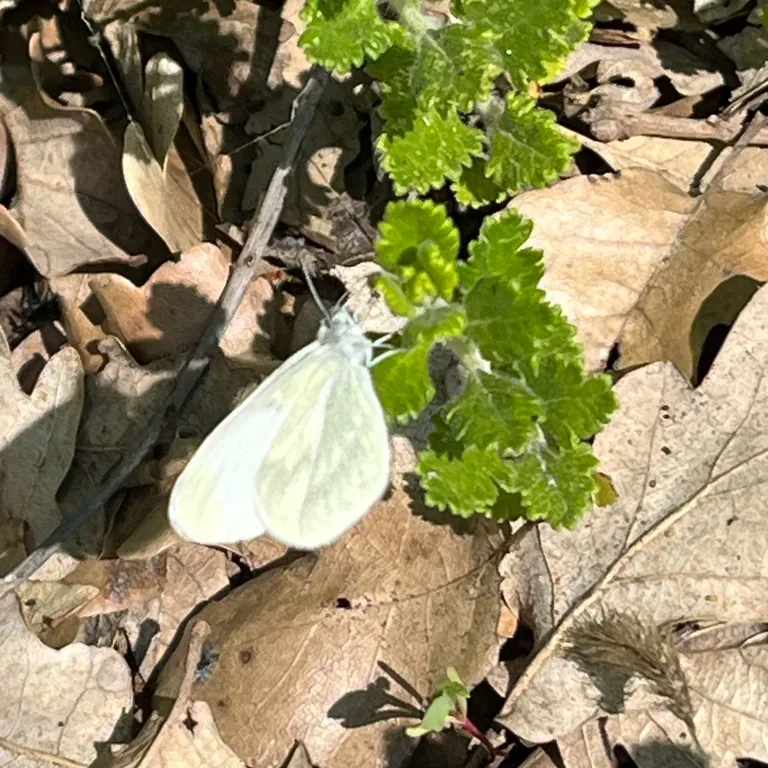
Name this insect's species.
Leptidea sinapis/juvernica
